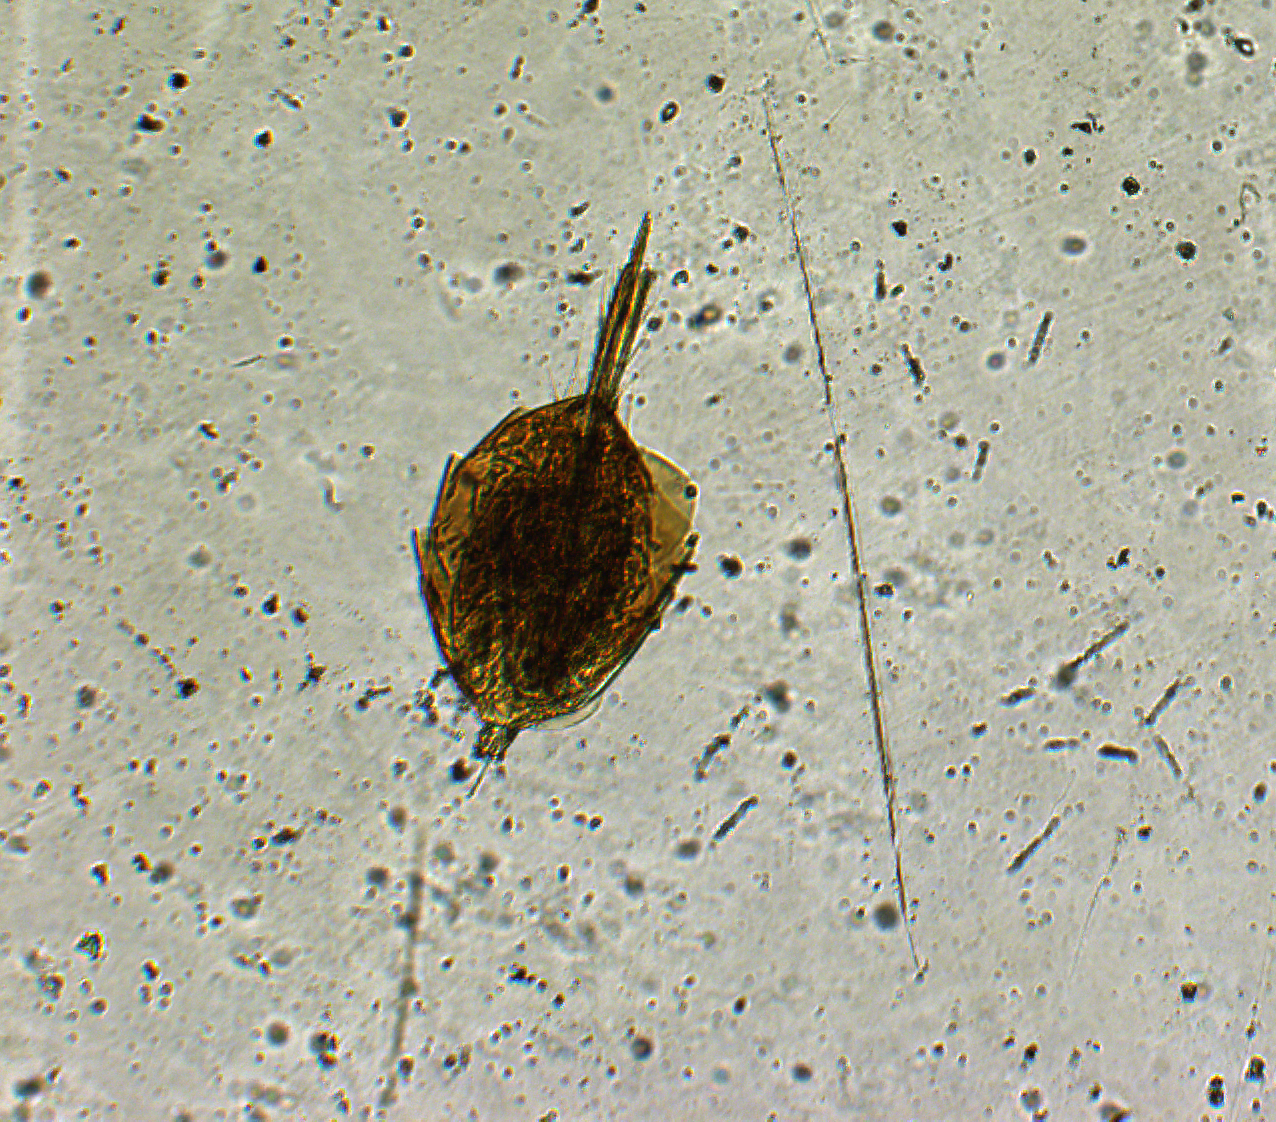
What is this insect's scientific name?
Chaetospilisca indica
